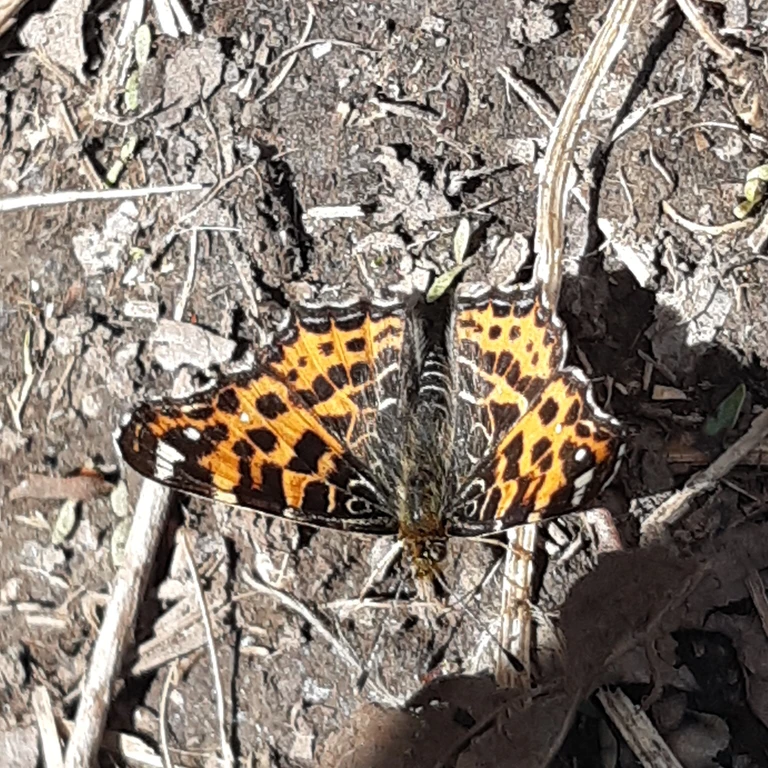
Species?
Araschnia levana
